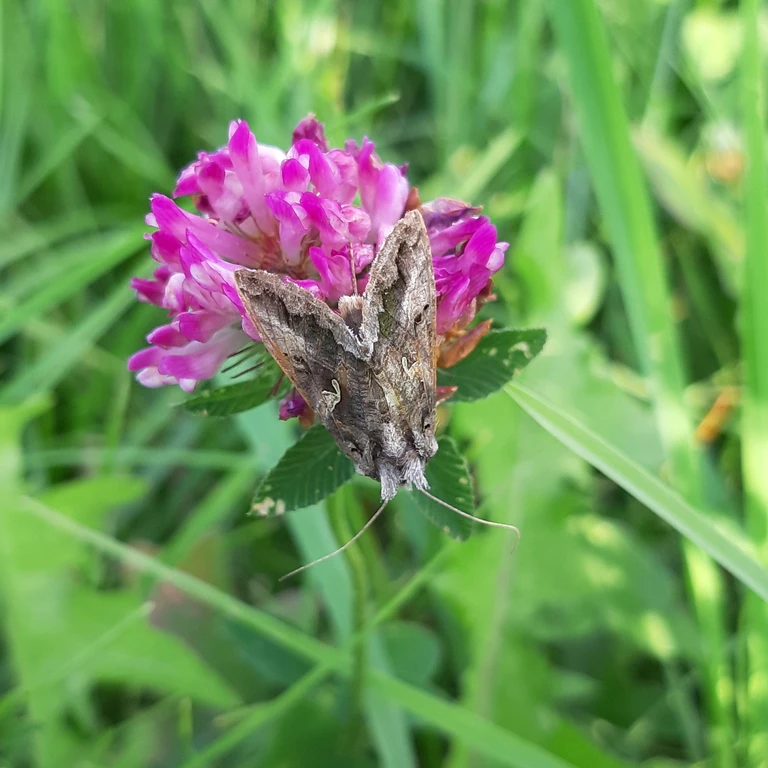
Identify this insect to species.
Autographa gamma
